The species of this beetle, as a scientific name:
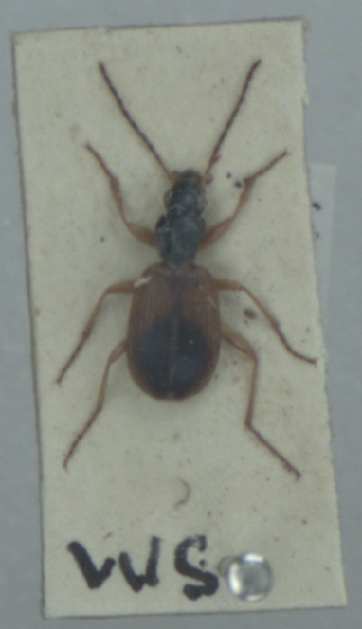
Anchomenus dorsalis
